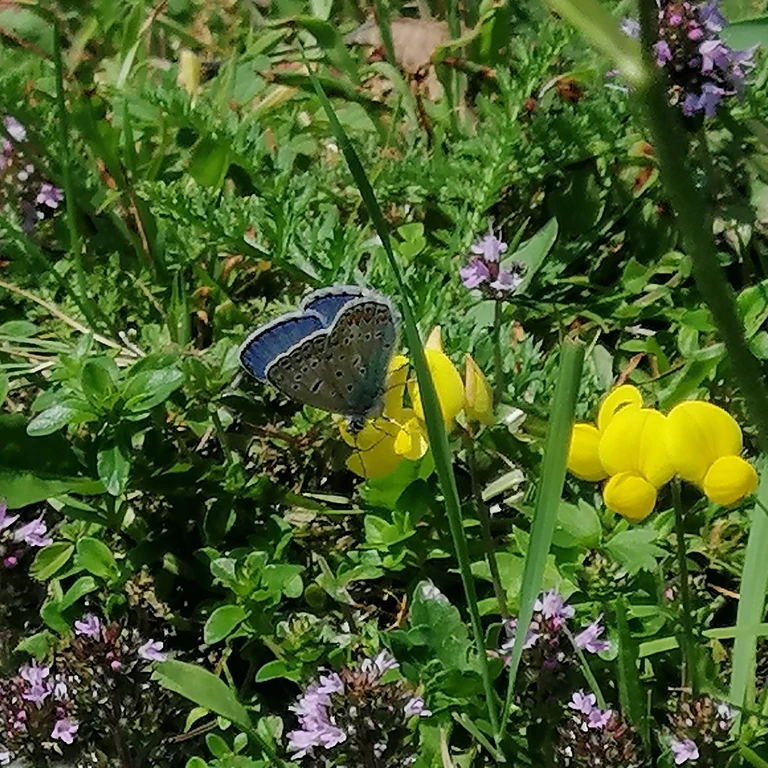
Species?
Polyommatus icarus
